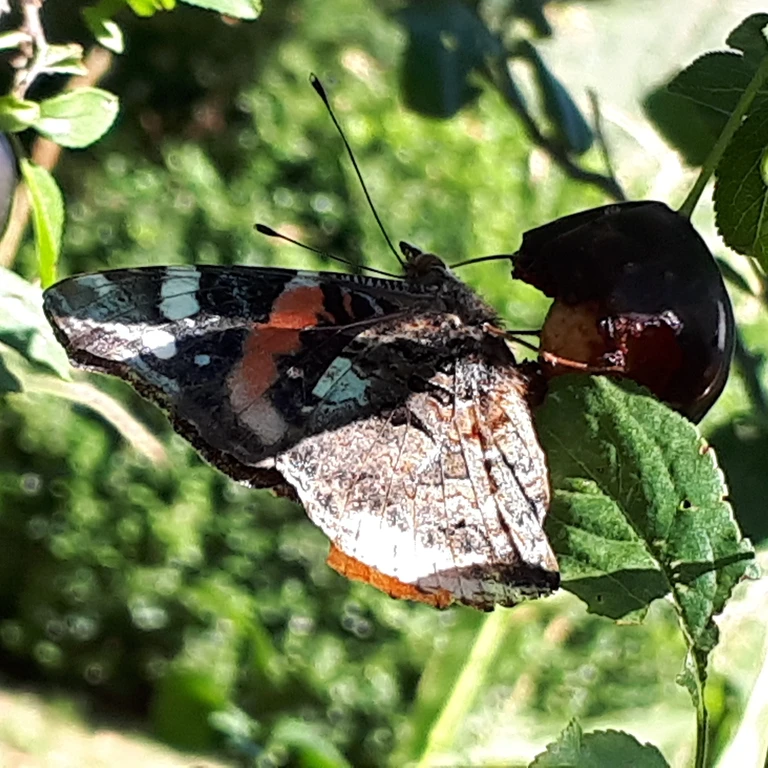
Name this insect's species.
Vanessa atalanta
